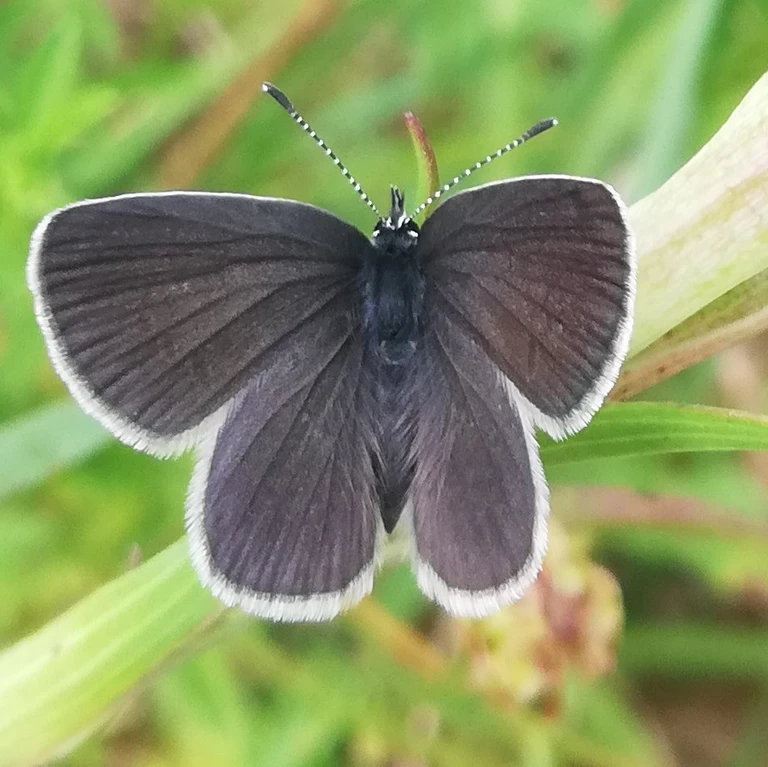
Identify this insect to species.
Cupido minimus
